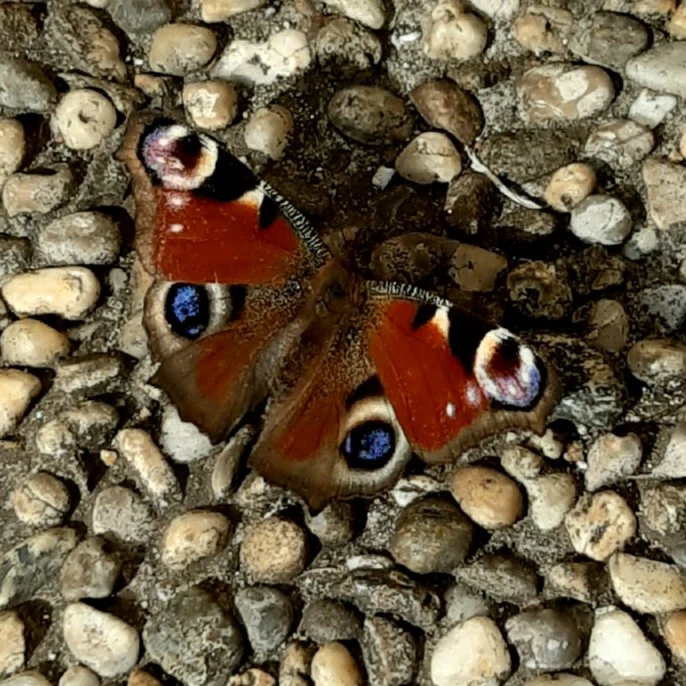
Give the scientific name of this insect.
Aglais io
